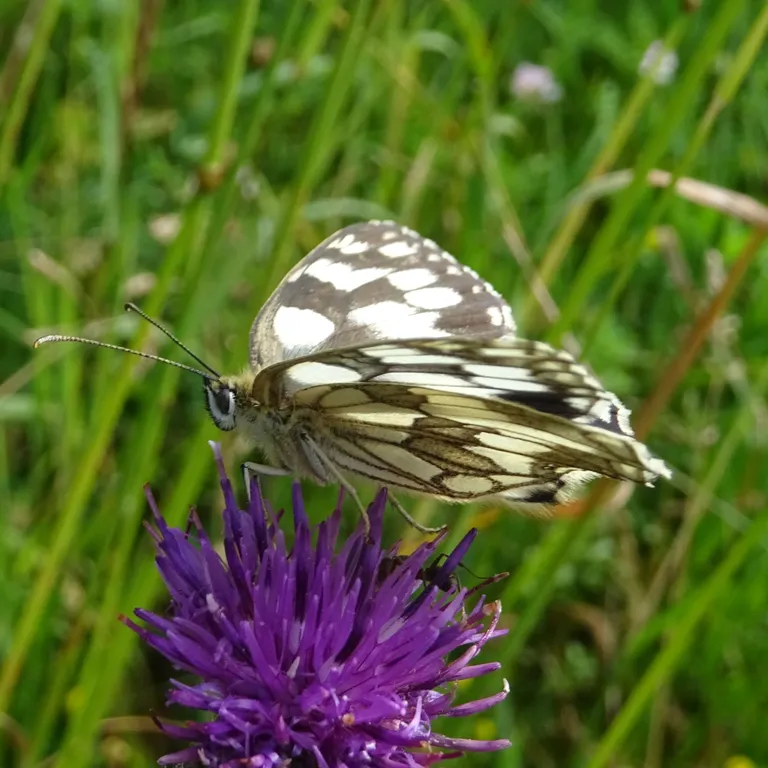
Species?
Melanargia galathea
